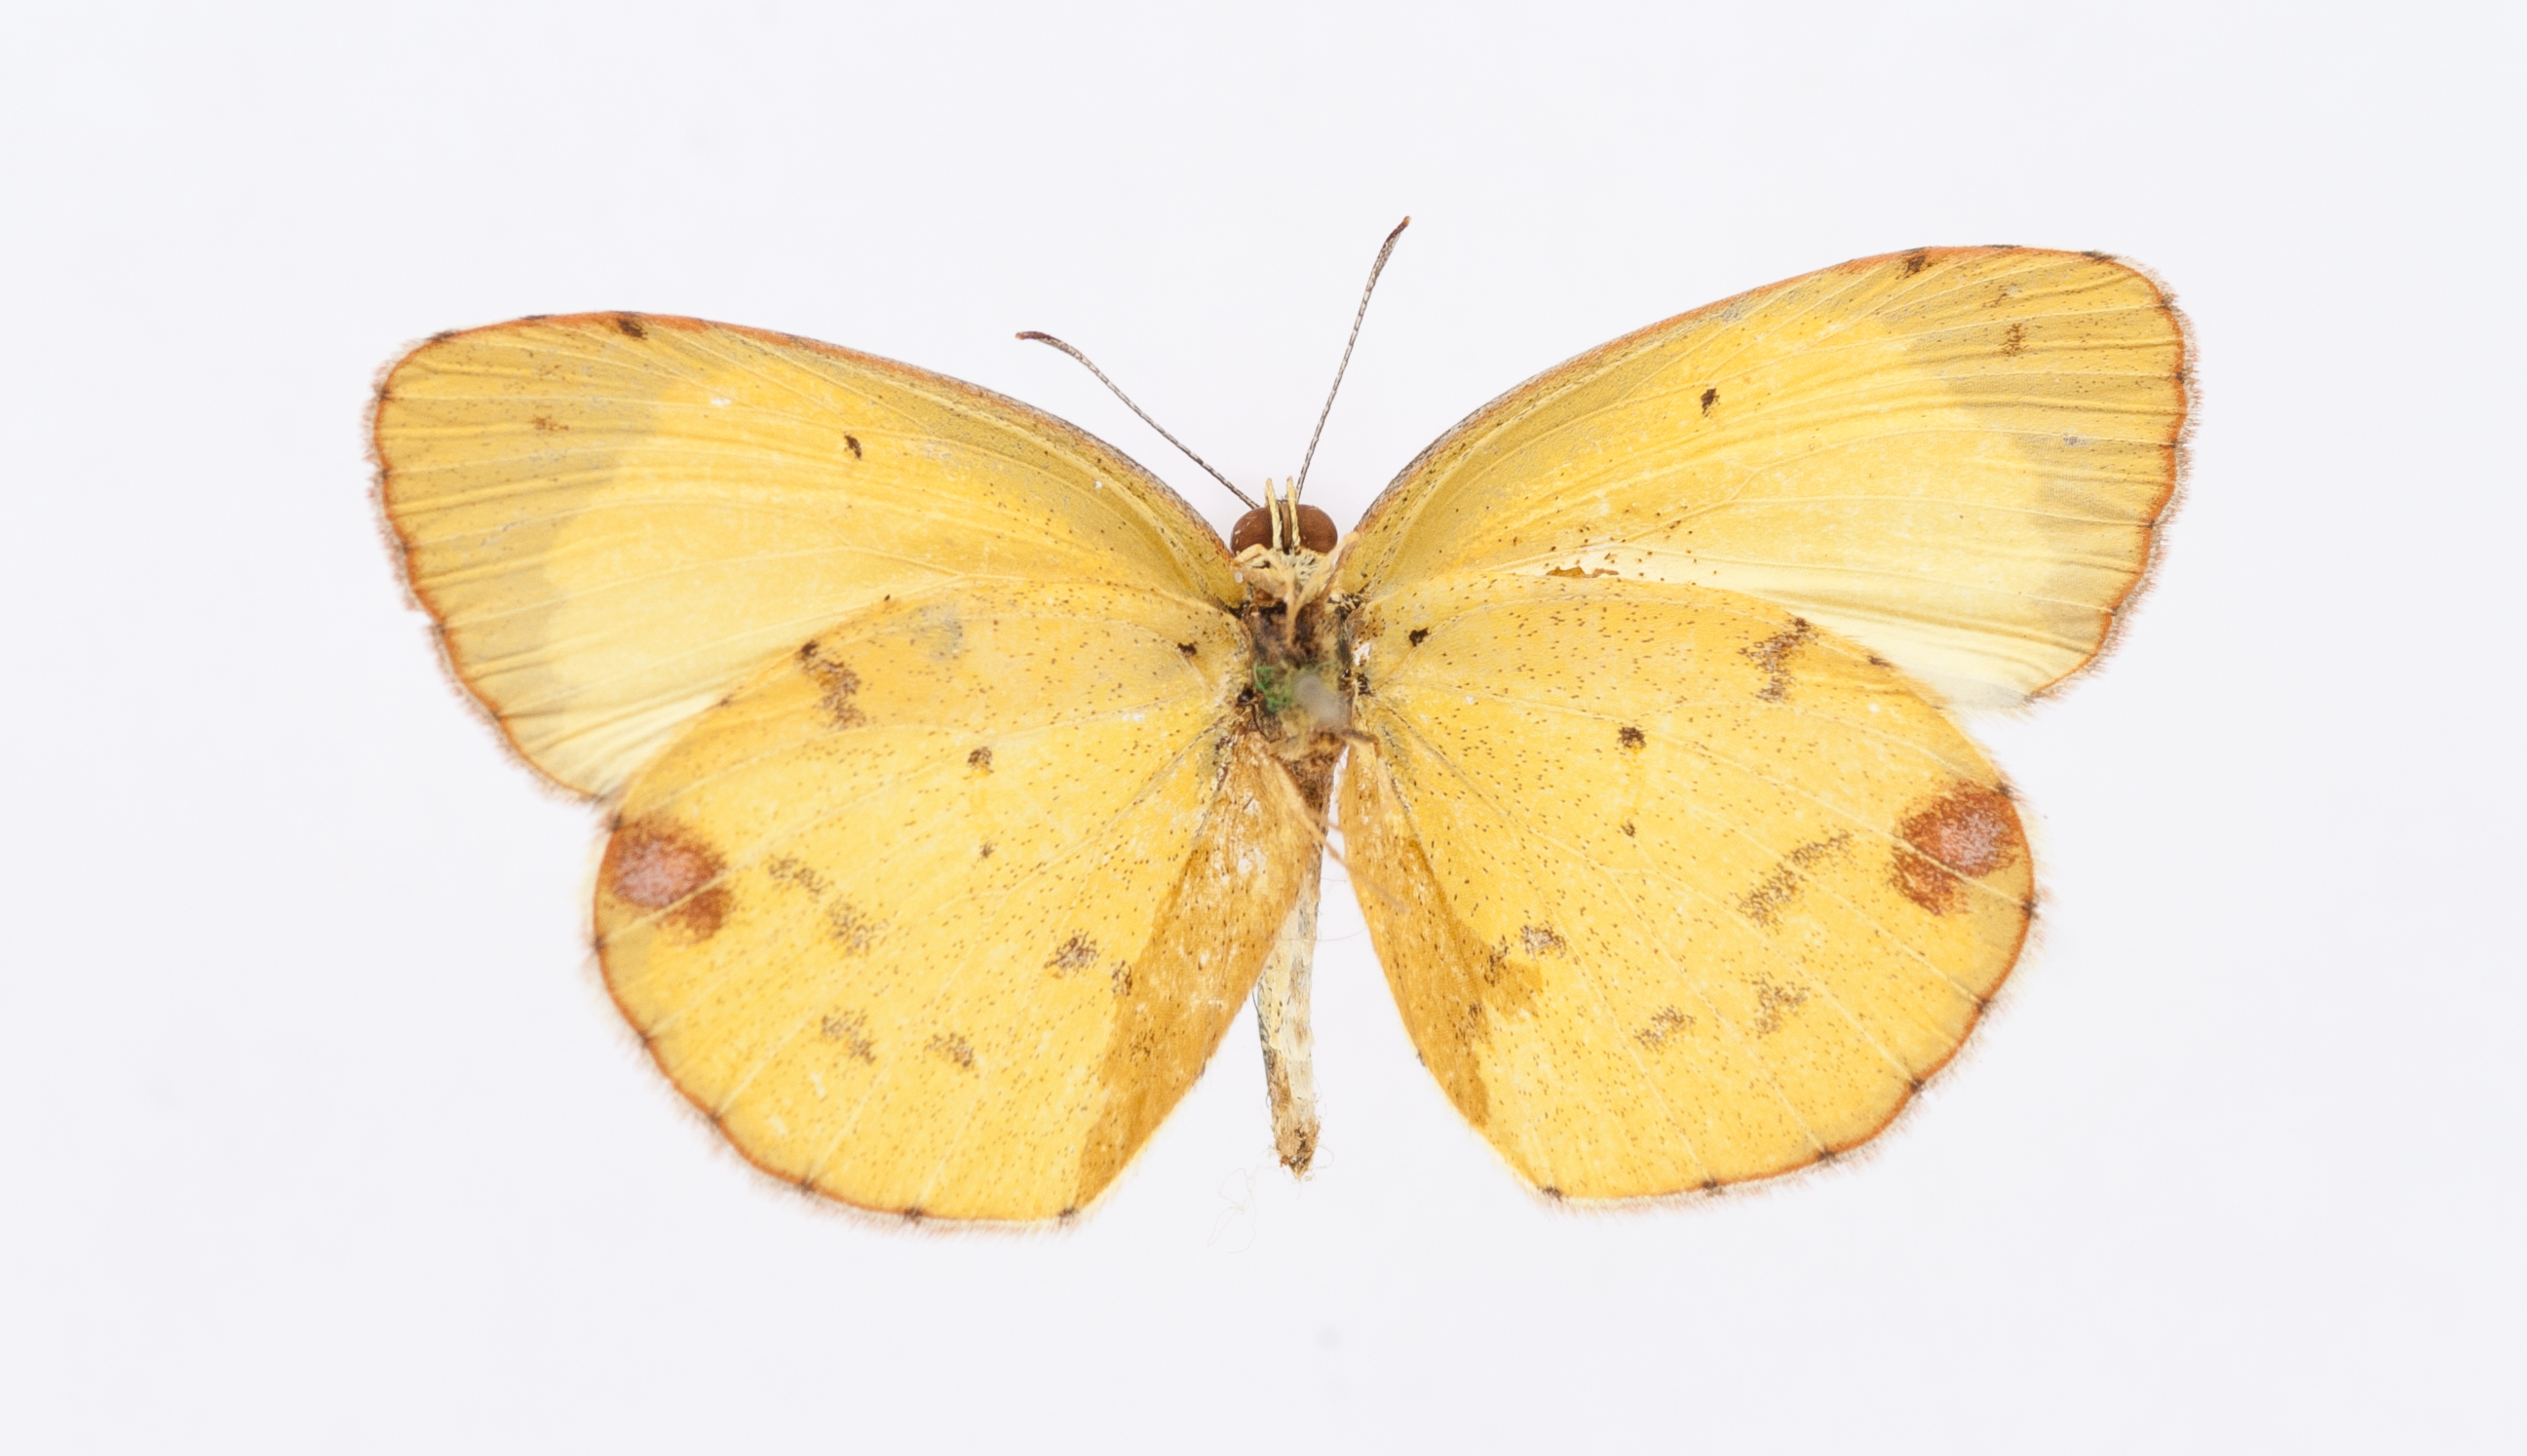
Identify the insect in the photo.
Xanthidia lisa
